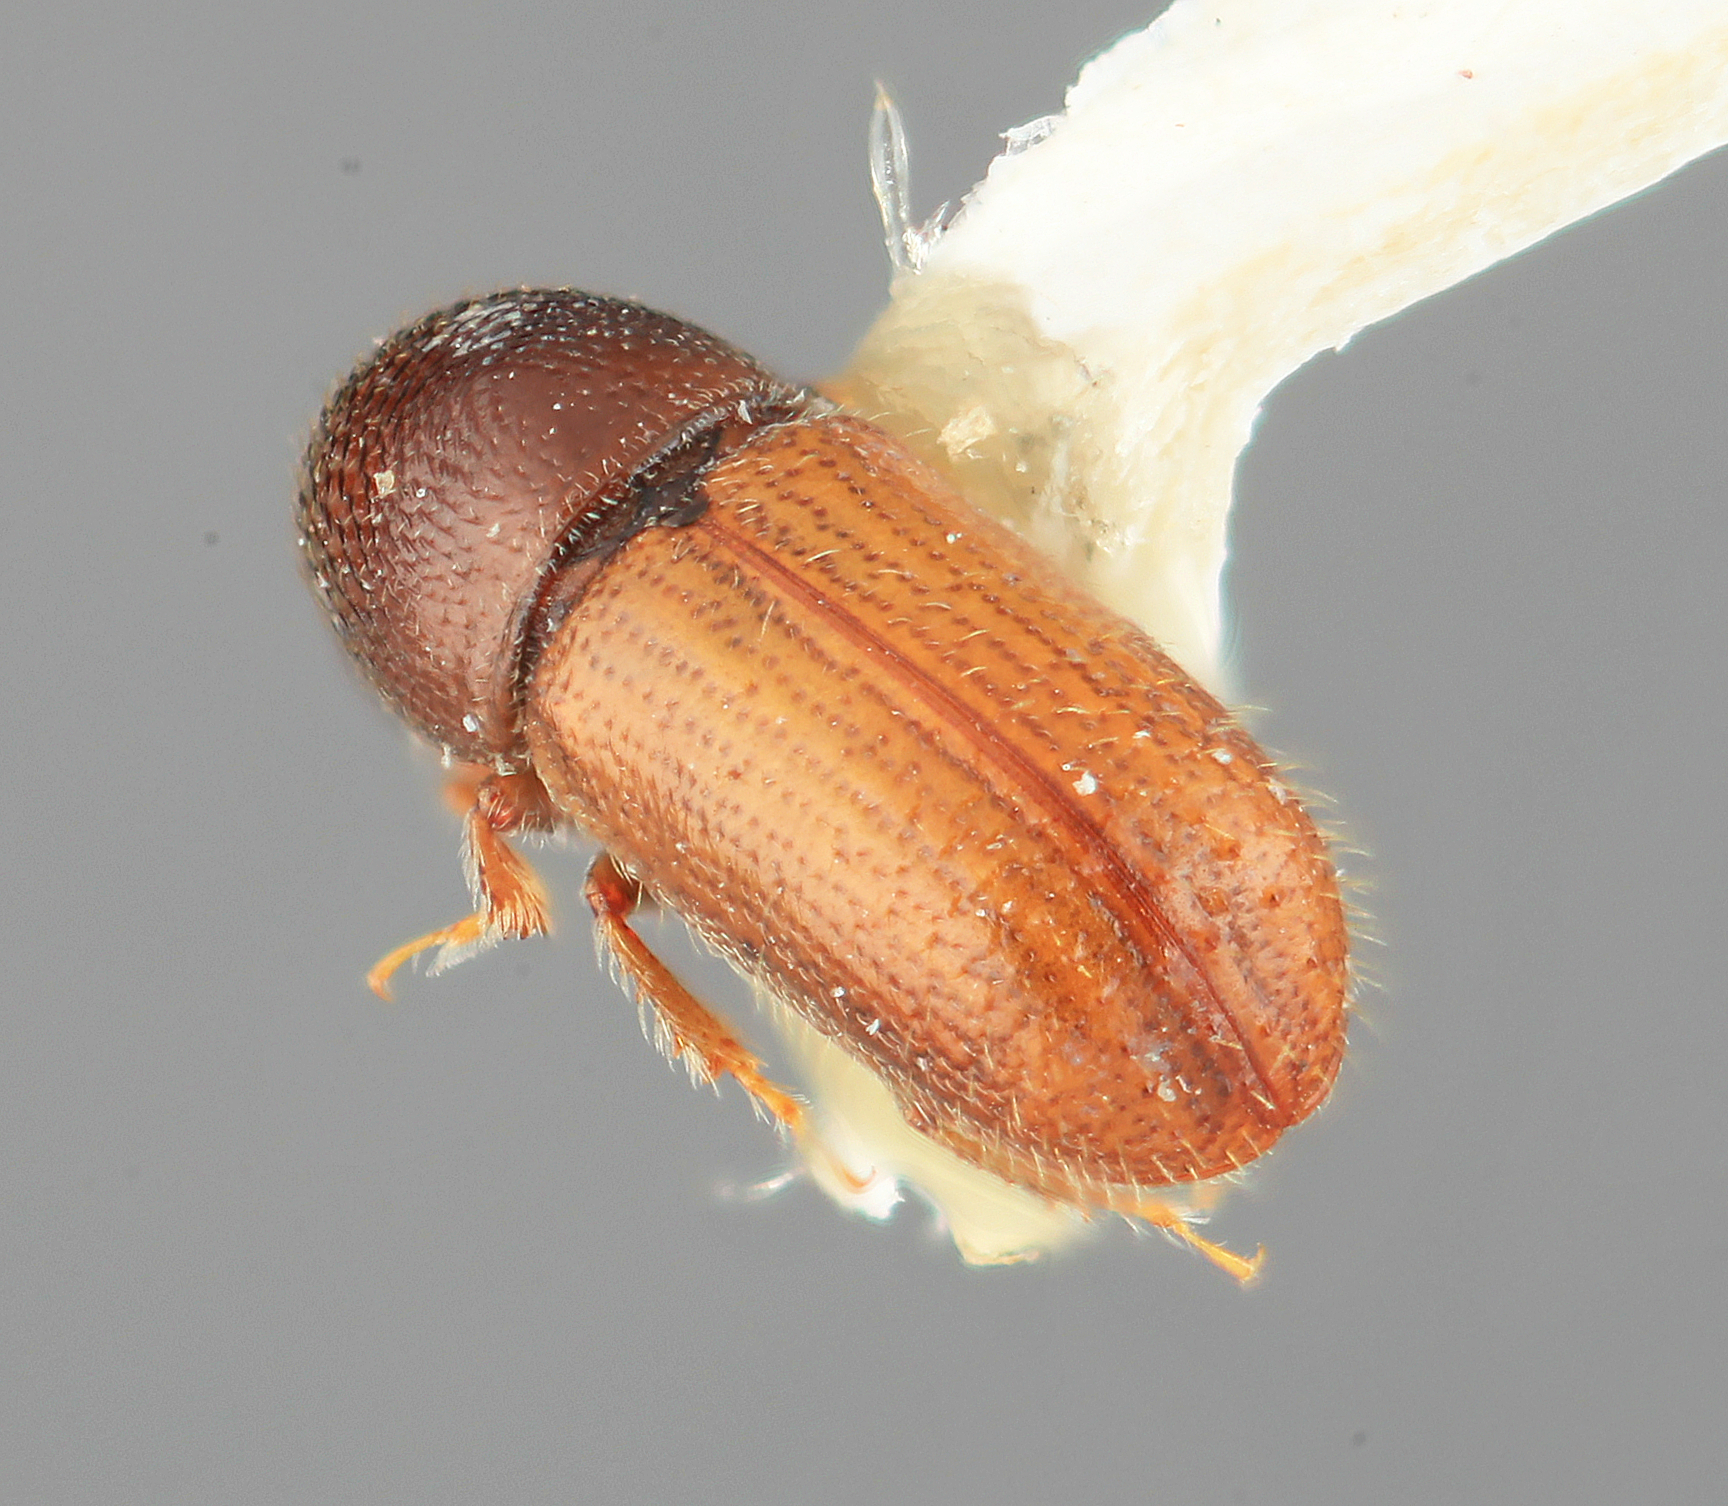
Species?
Pityophthorus medialis
